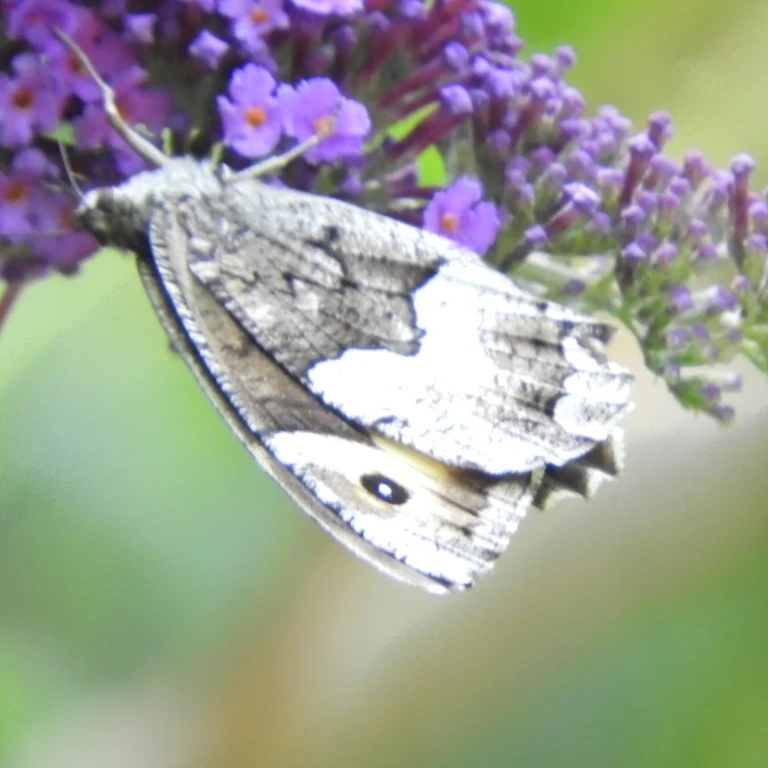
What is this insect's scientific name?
Hipparchia alcyone
